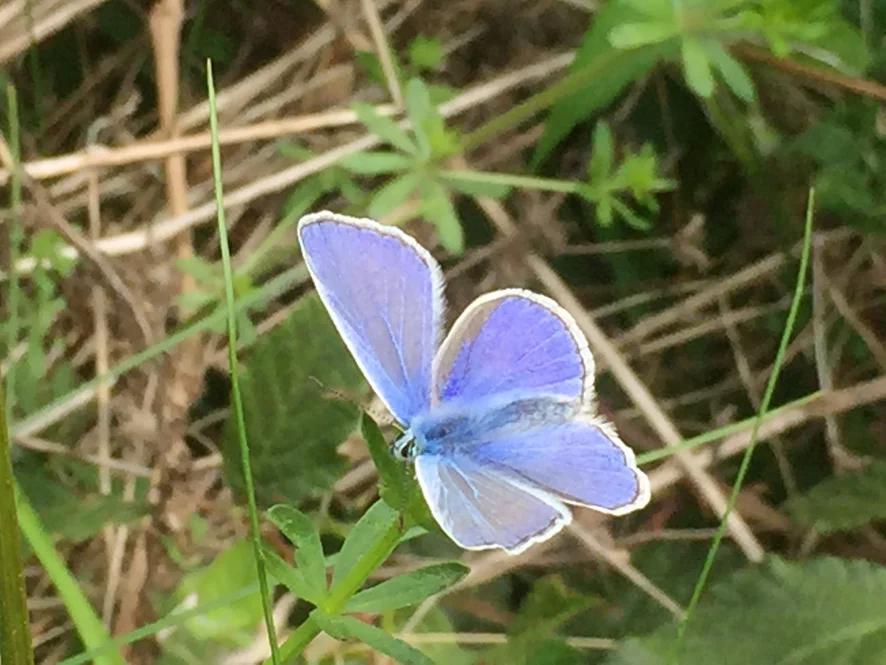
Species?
Polyommatus icarus
